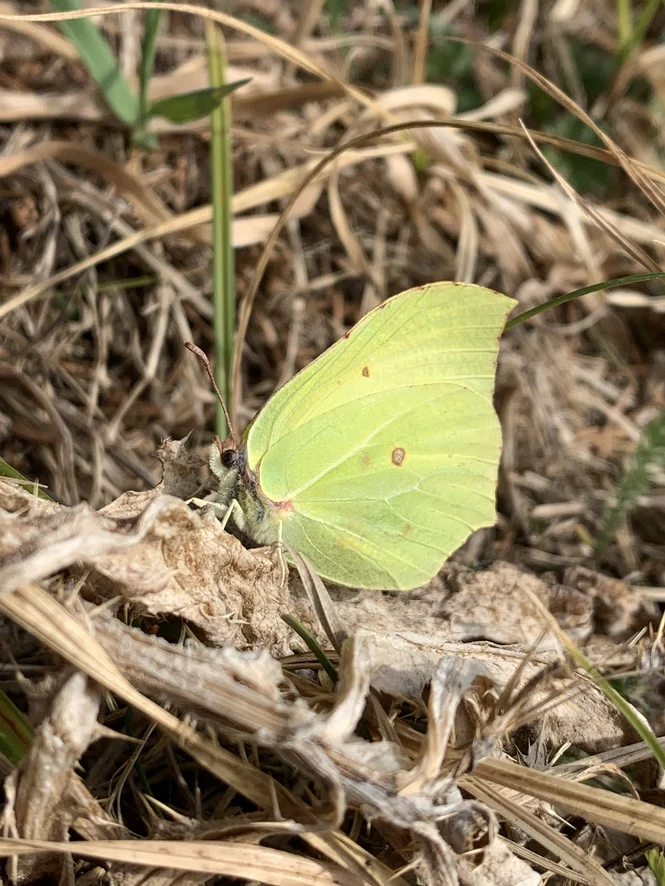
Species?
Gonepteryx rhamni
